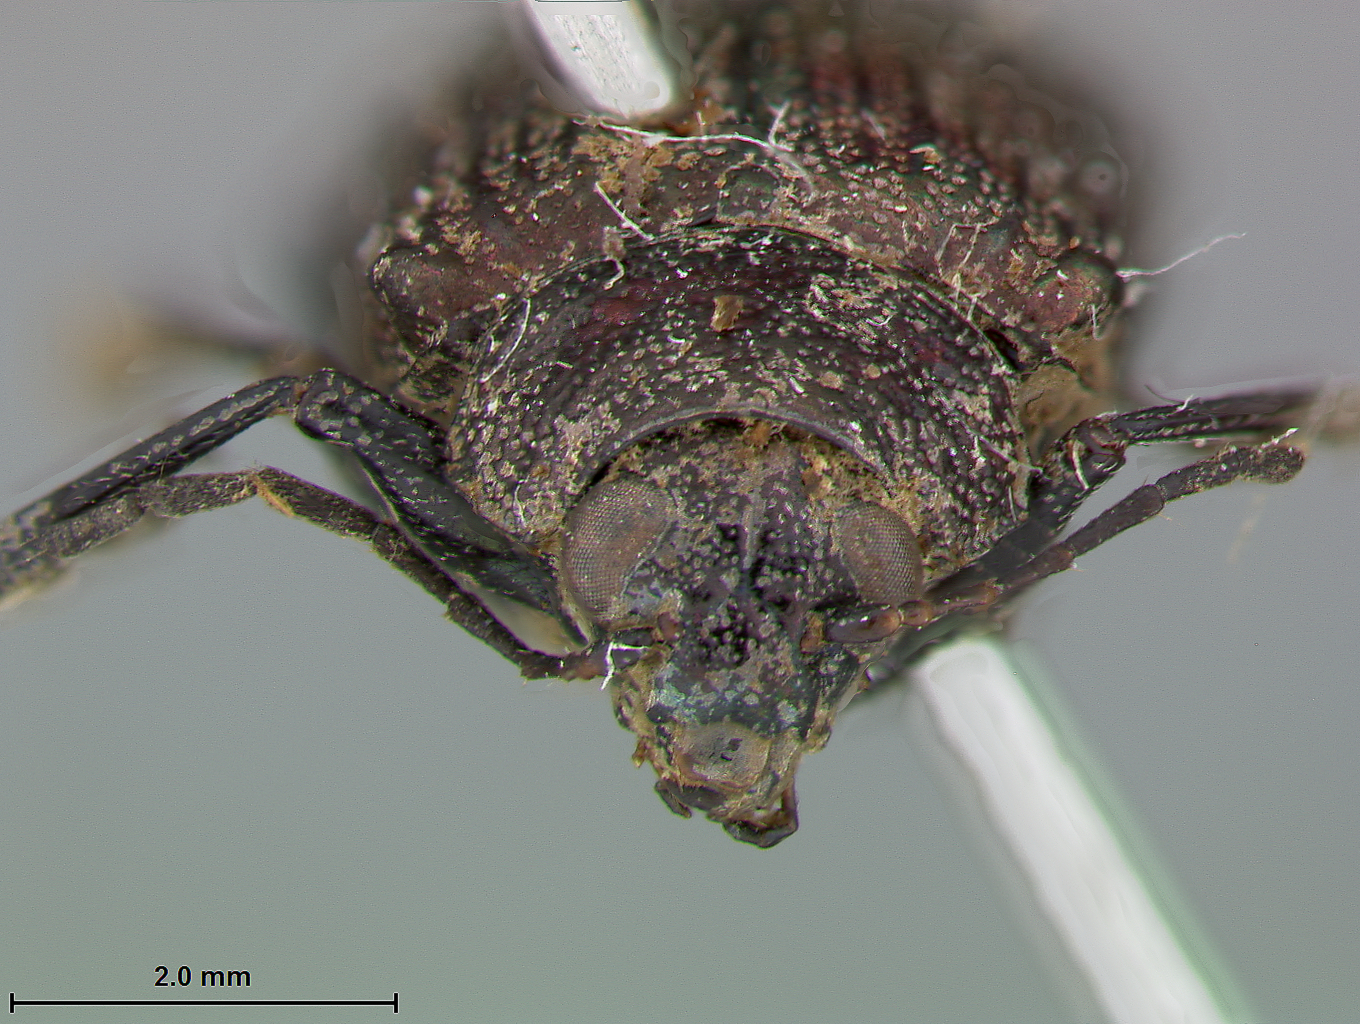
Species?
Colaspis purpurala
